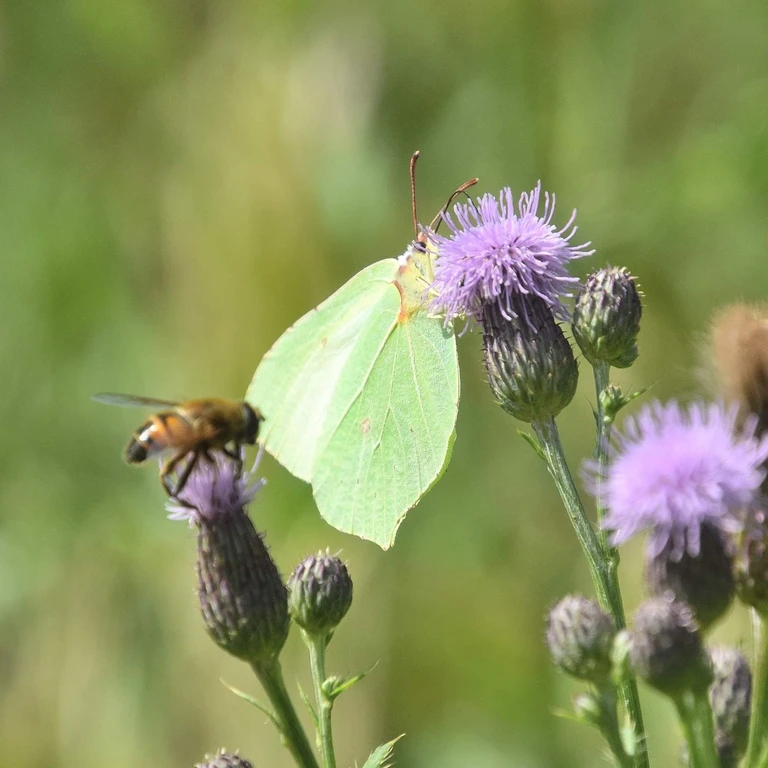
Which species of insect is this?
Gonepteryx rhamni
